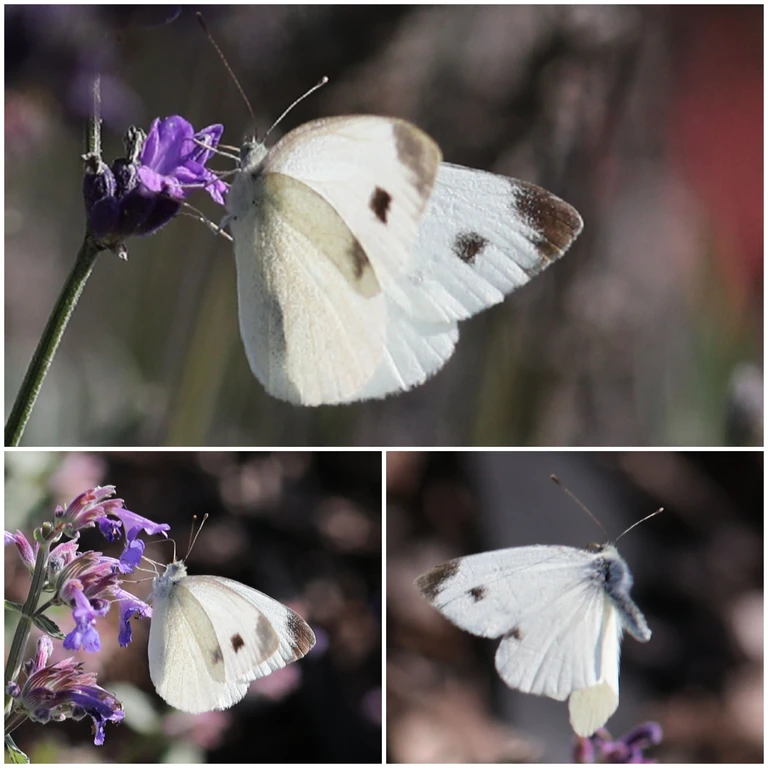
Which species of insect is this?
Pieris mannii
